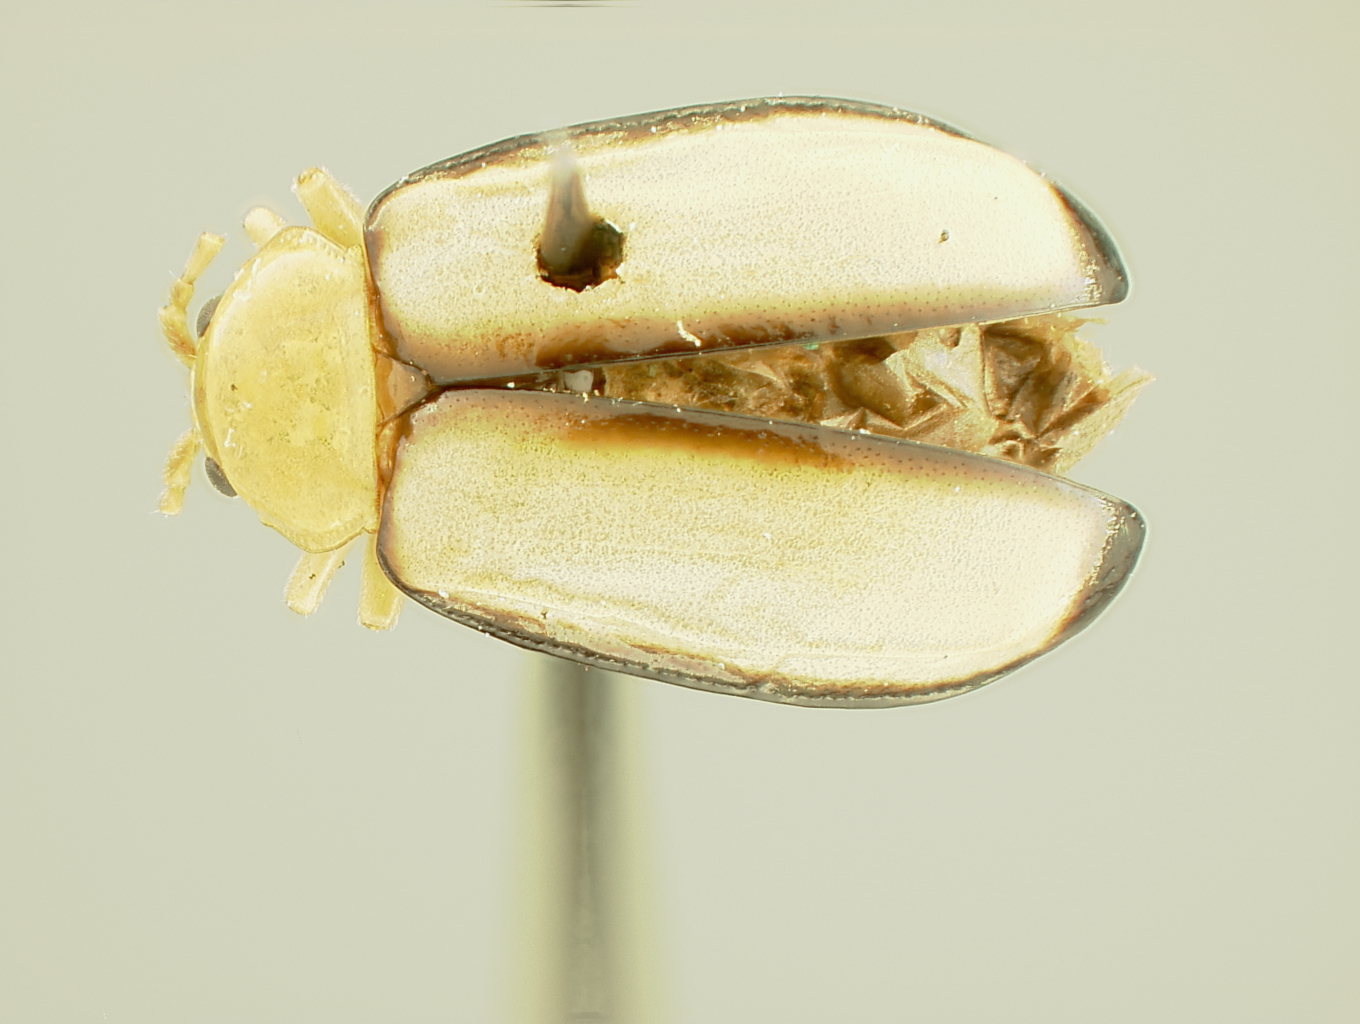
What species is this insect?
Phygasia eschatia
